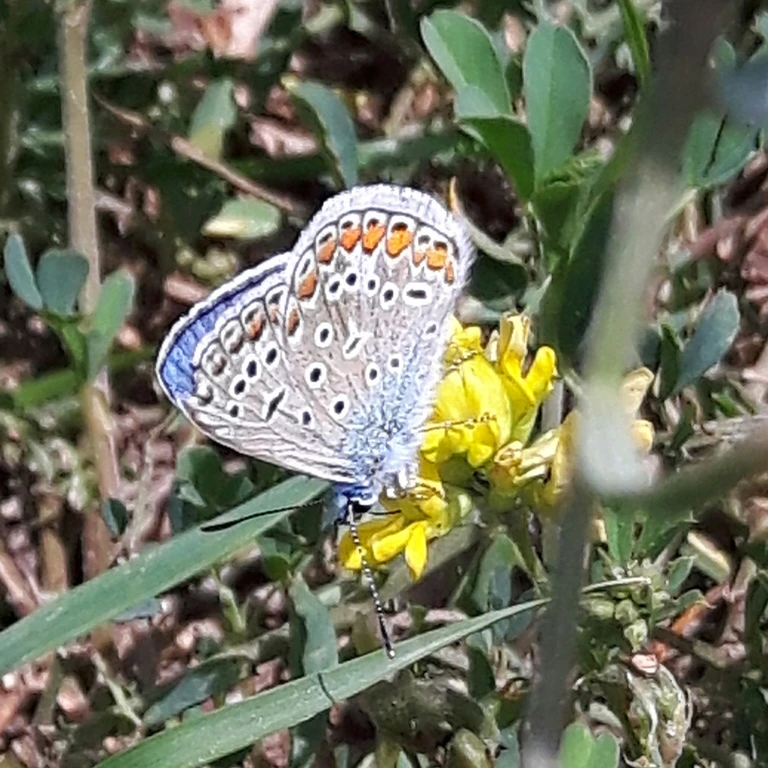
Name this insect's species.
Polyommatus icarus
